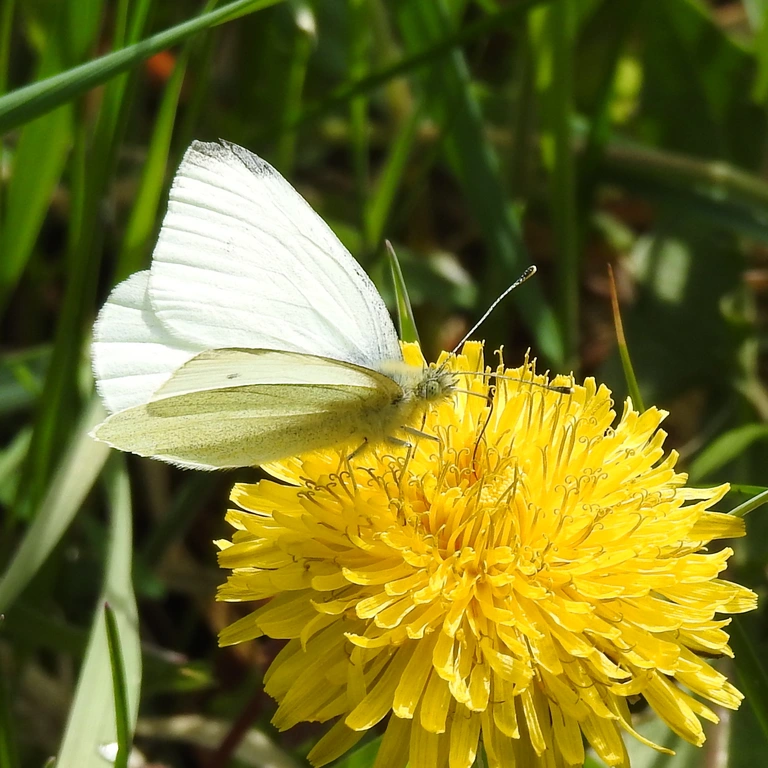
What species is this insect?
Pieris rapae
